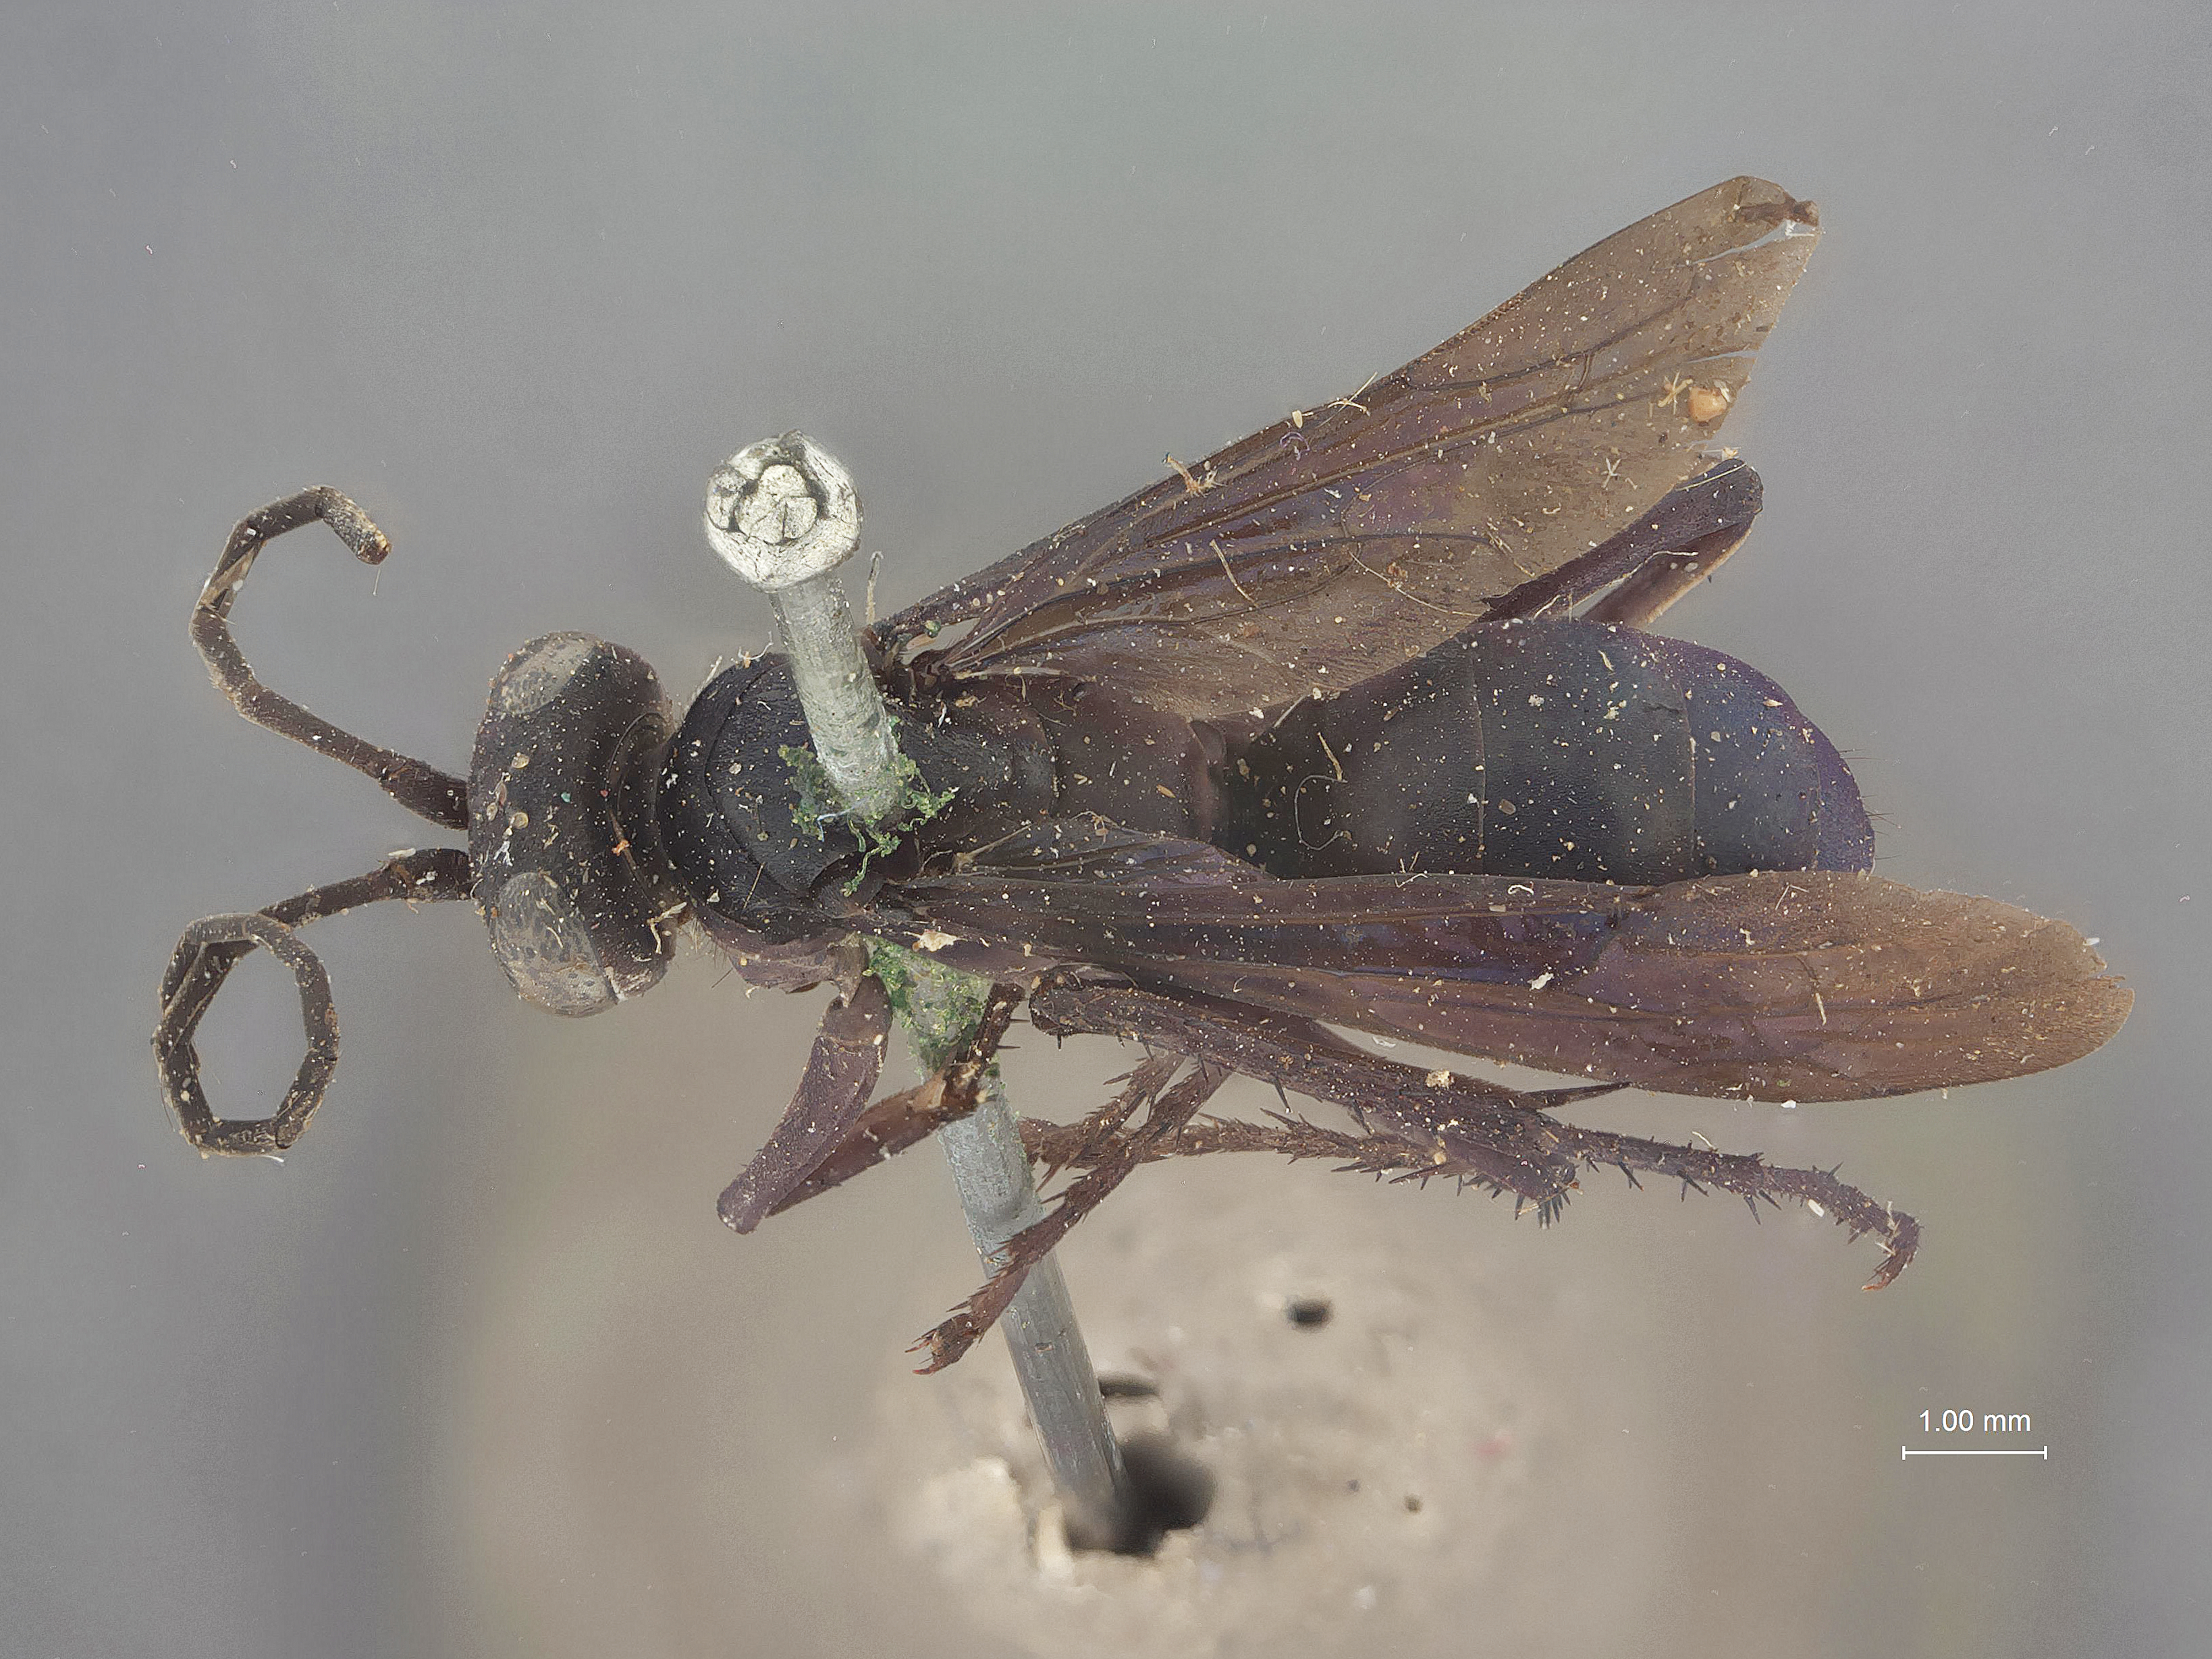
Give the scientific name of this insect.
Pompilus propinquus
